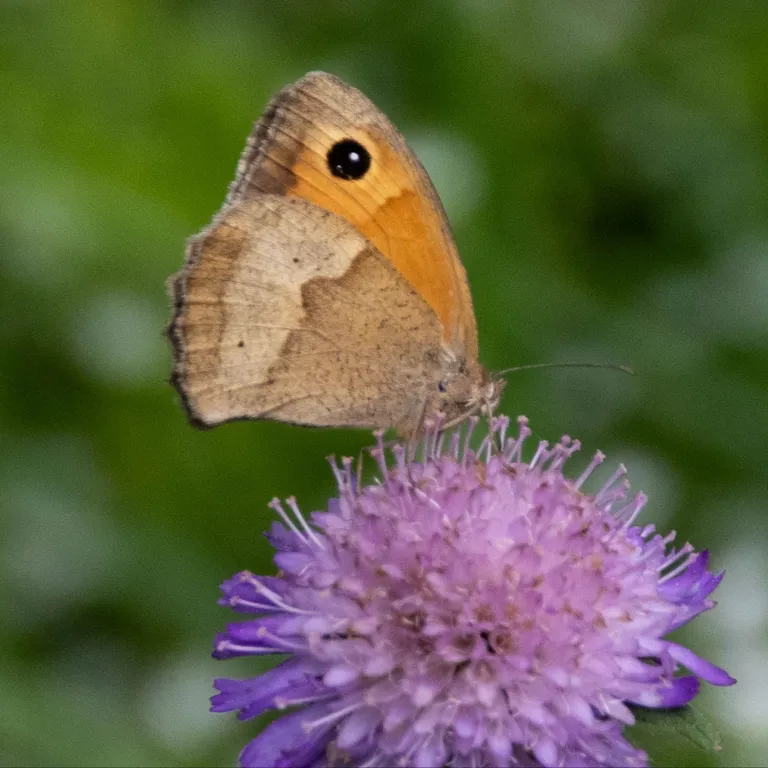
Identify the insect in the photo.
Maniola jurtina
